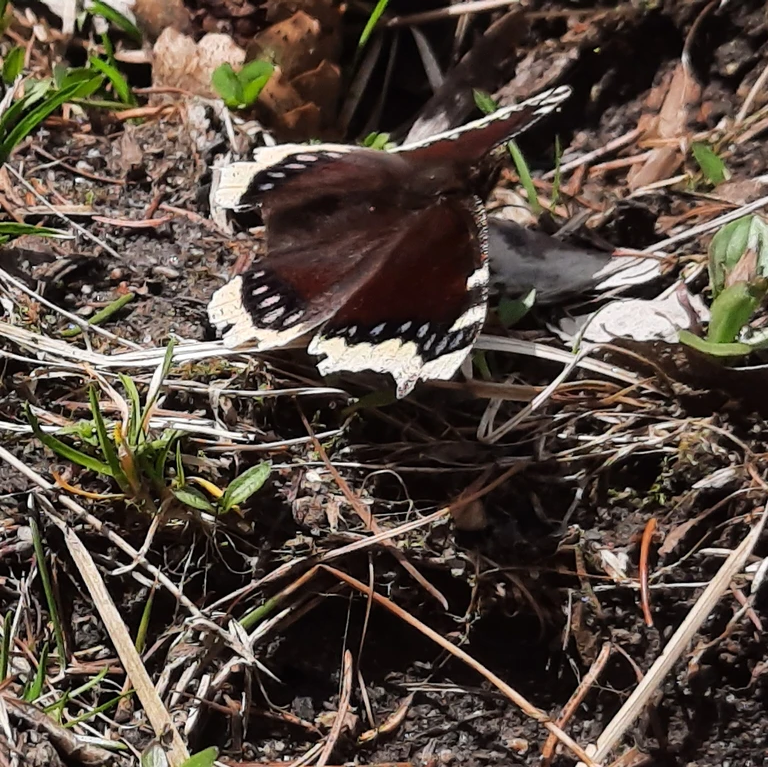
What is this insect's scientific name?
Nymphalis antiopa
